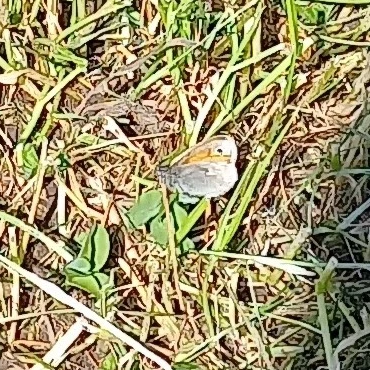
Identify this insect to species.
Coenonympha pamphilus
